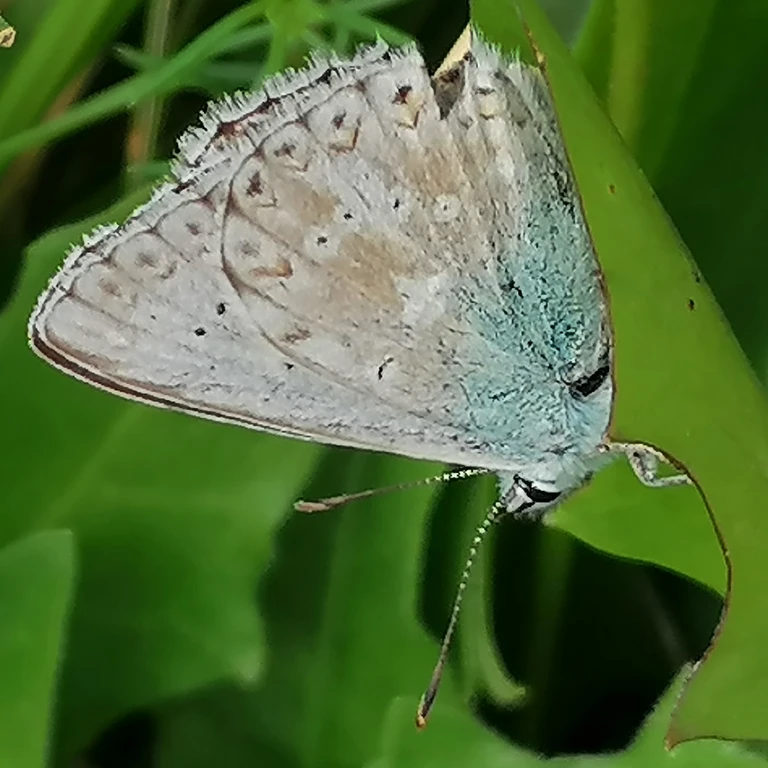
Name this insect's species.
Lysandra coridon
